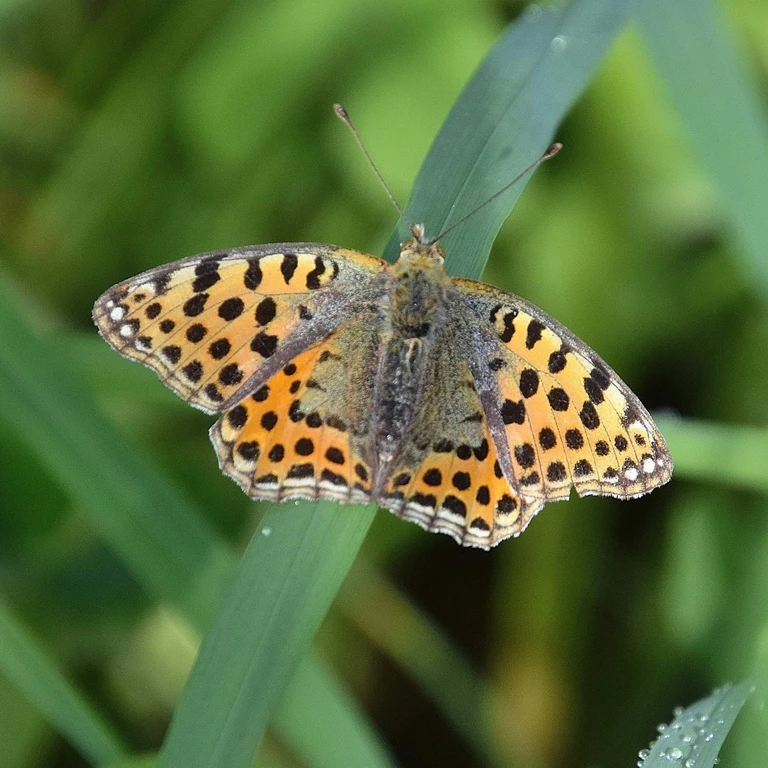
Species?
Issoria lathonia
